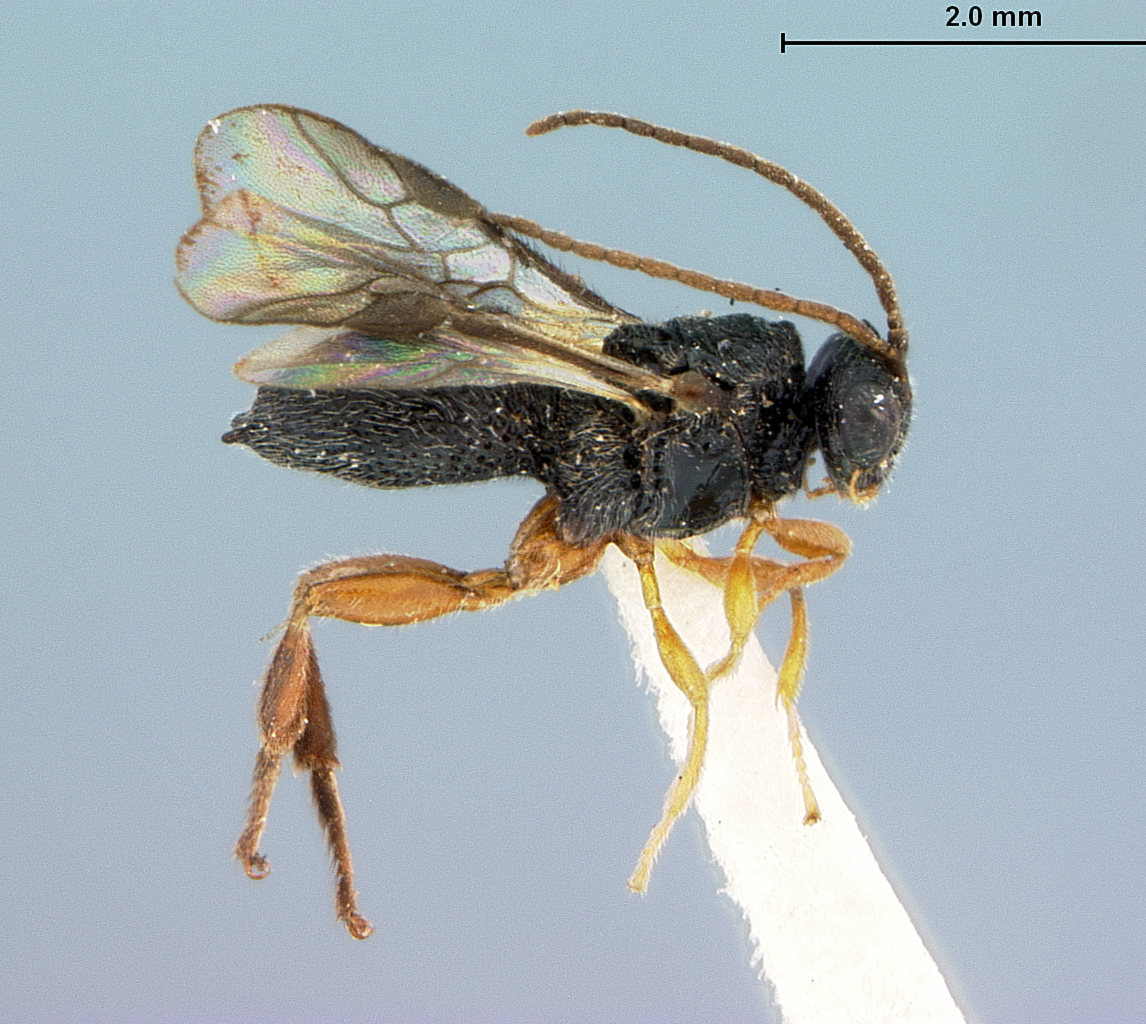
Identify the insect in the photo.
Urosigalphus tamaulipas
